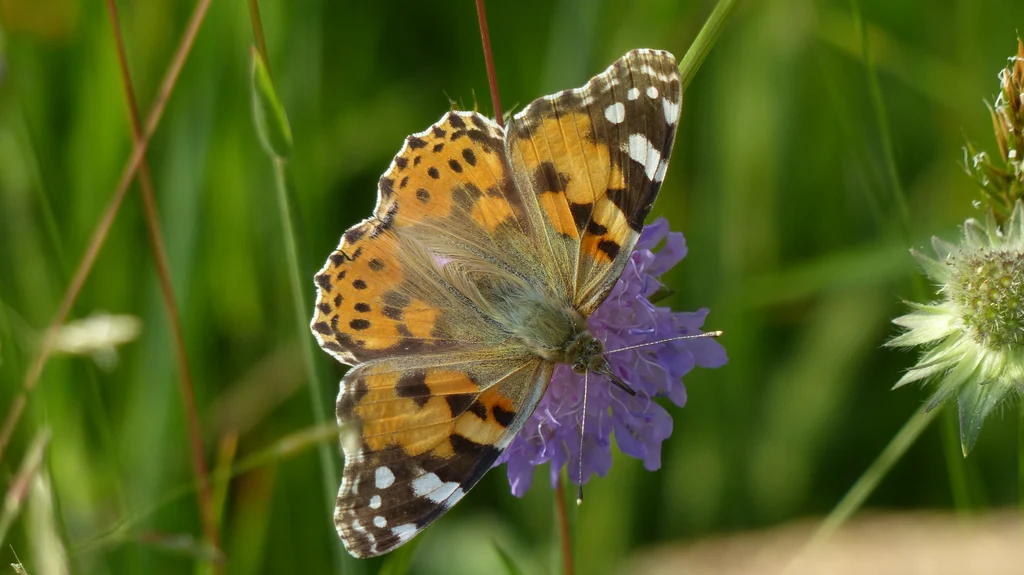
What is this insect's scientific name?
Vanessa cardui
